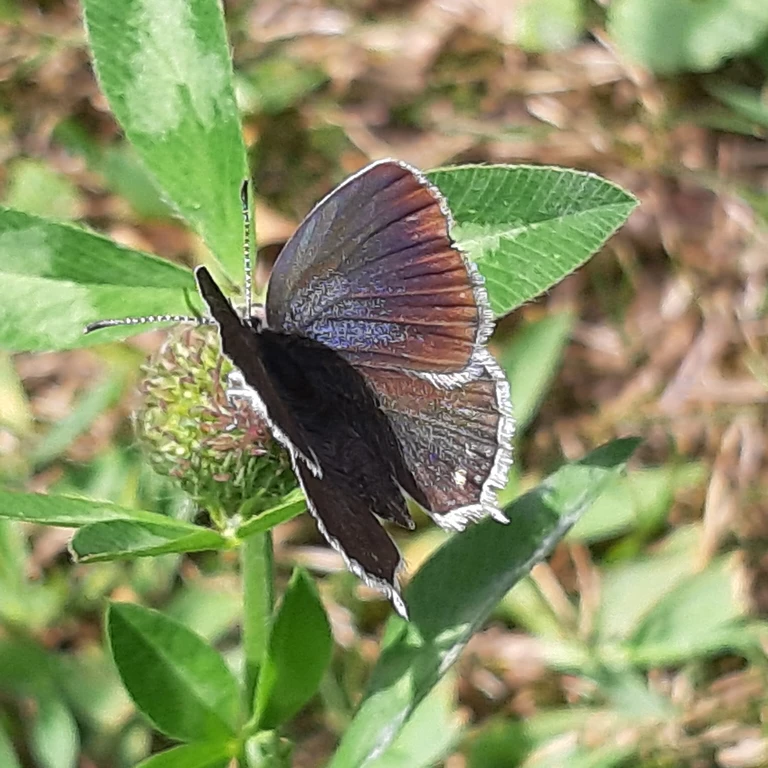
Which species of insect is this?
Cupido argiades (also Elkalyce argiades)
